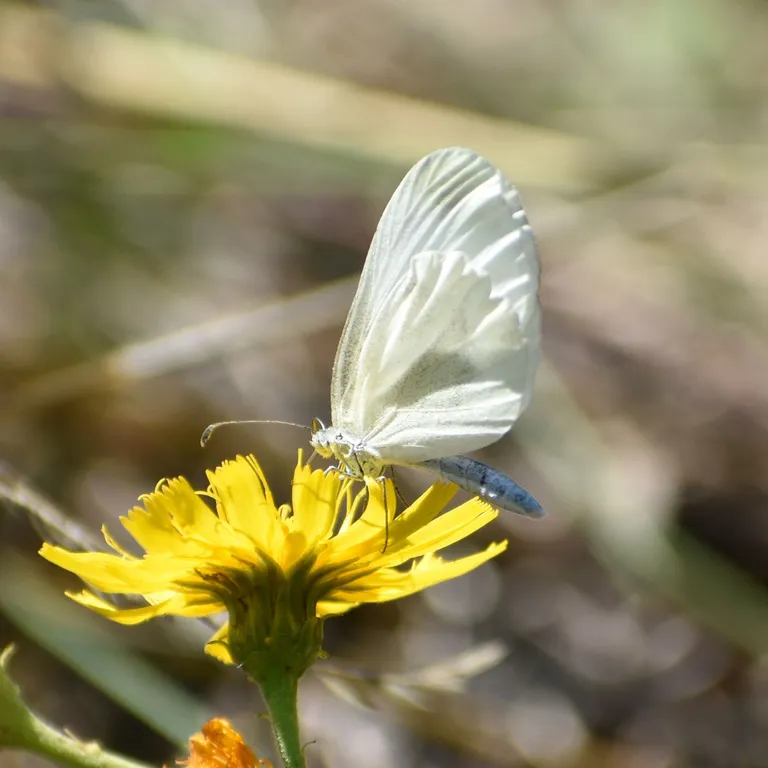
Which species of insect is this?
Leptidea sinapis/juvernica
